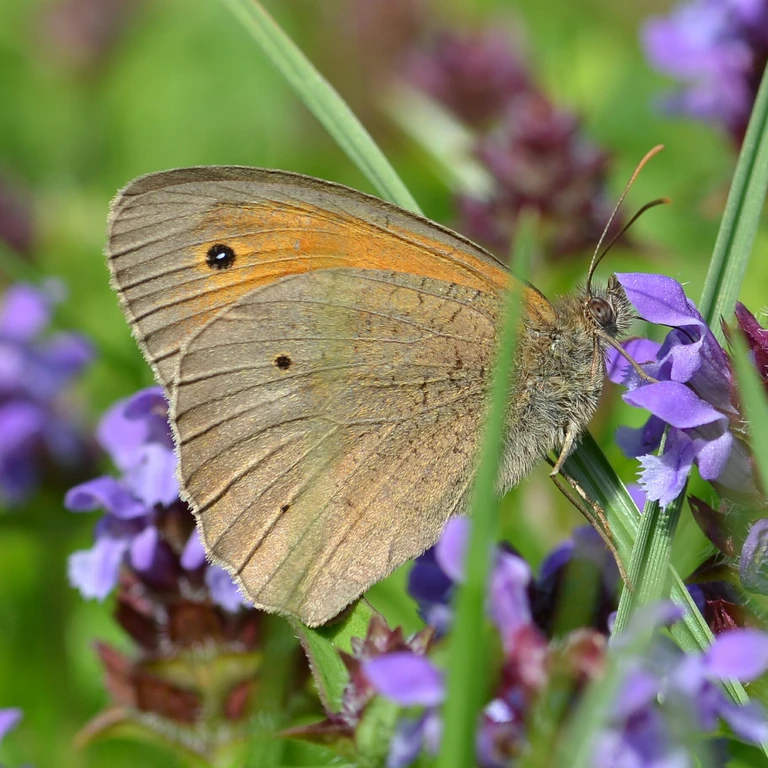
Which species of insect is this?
Maniola jurtina
